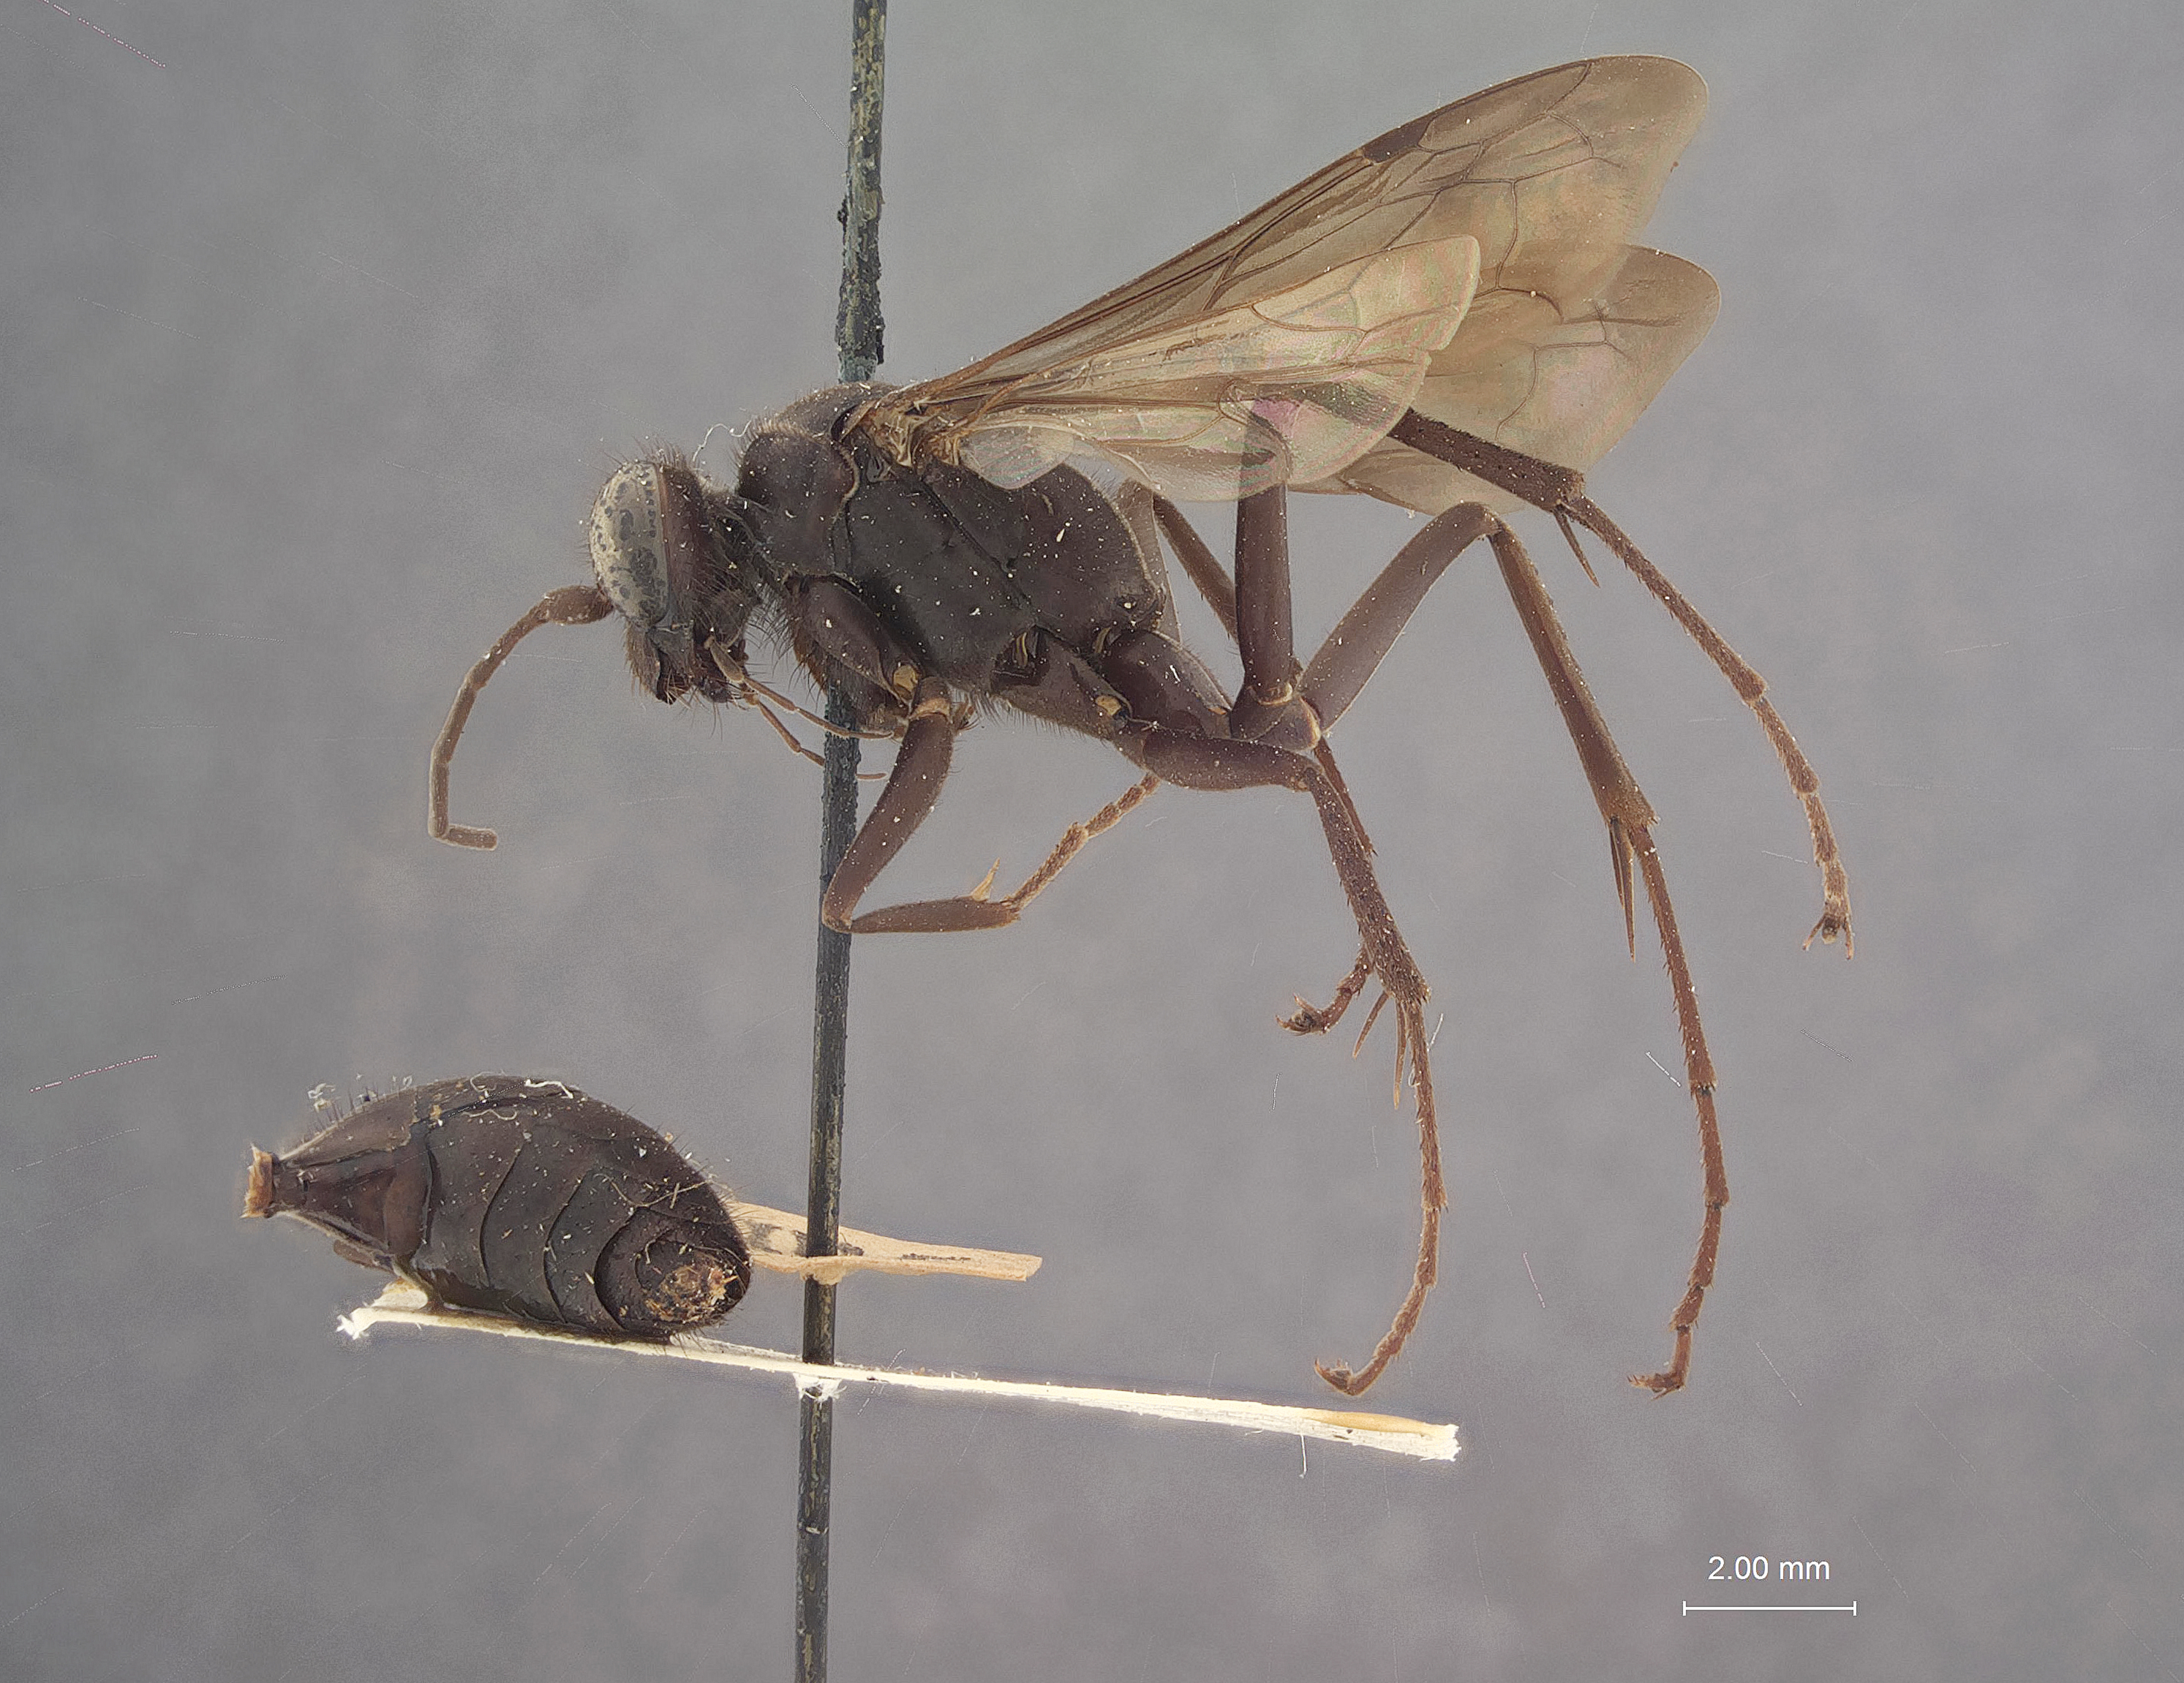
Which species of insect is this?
Priocnemis subconicus
